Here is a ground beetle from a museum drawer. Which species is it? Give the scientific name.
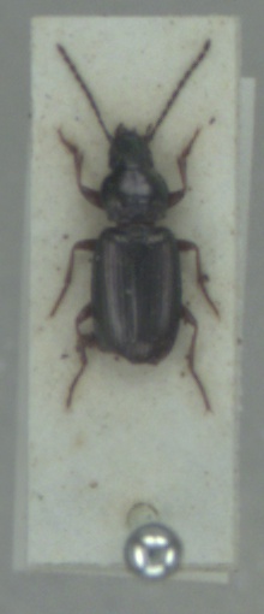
Pogonus chalceus
